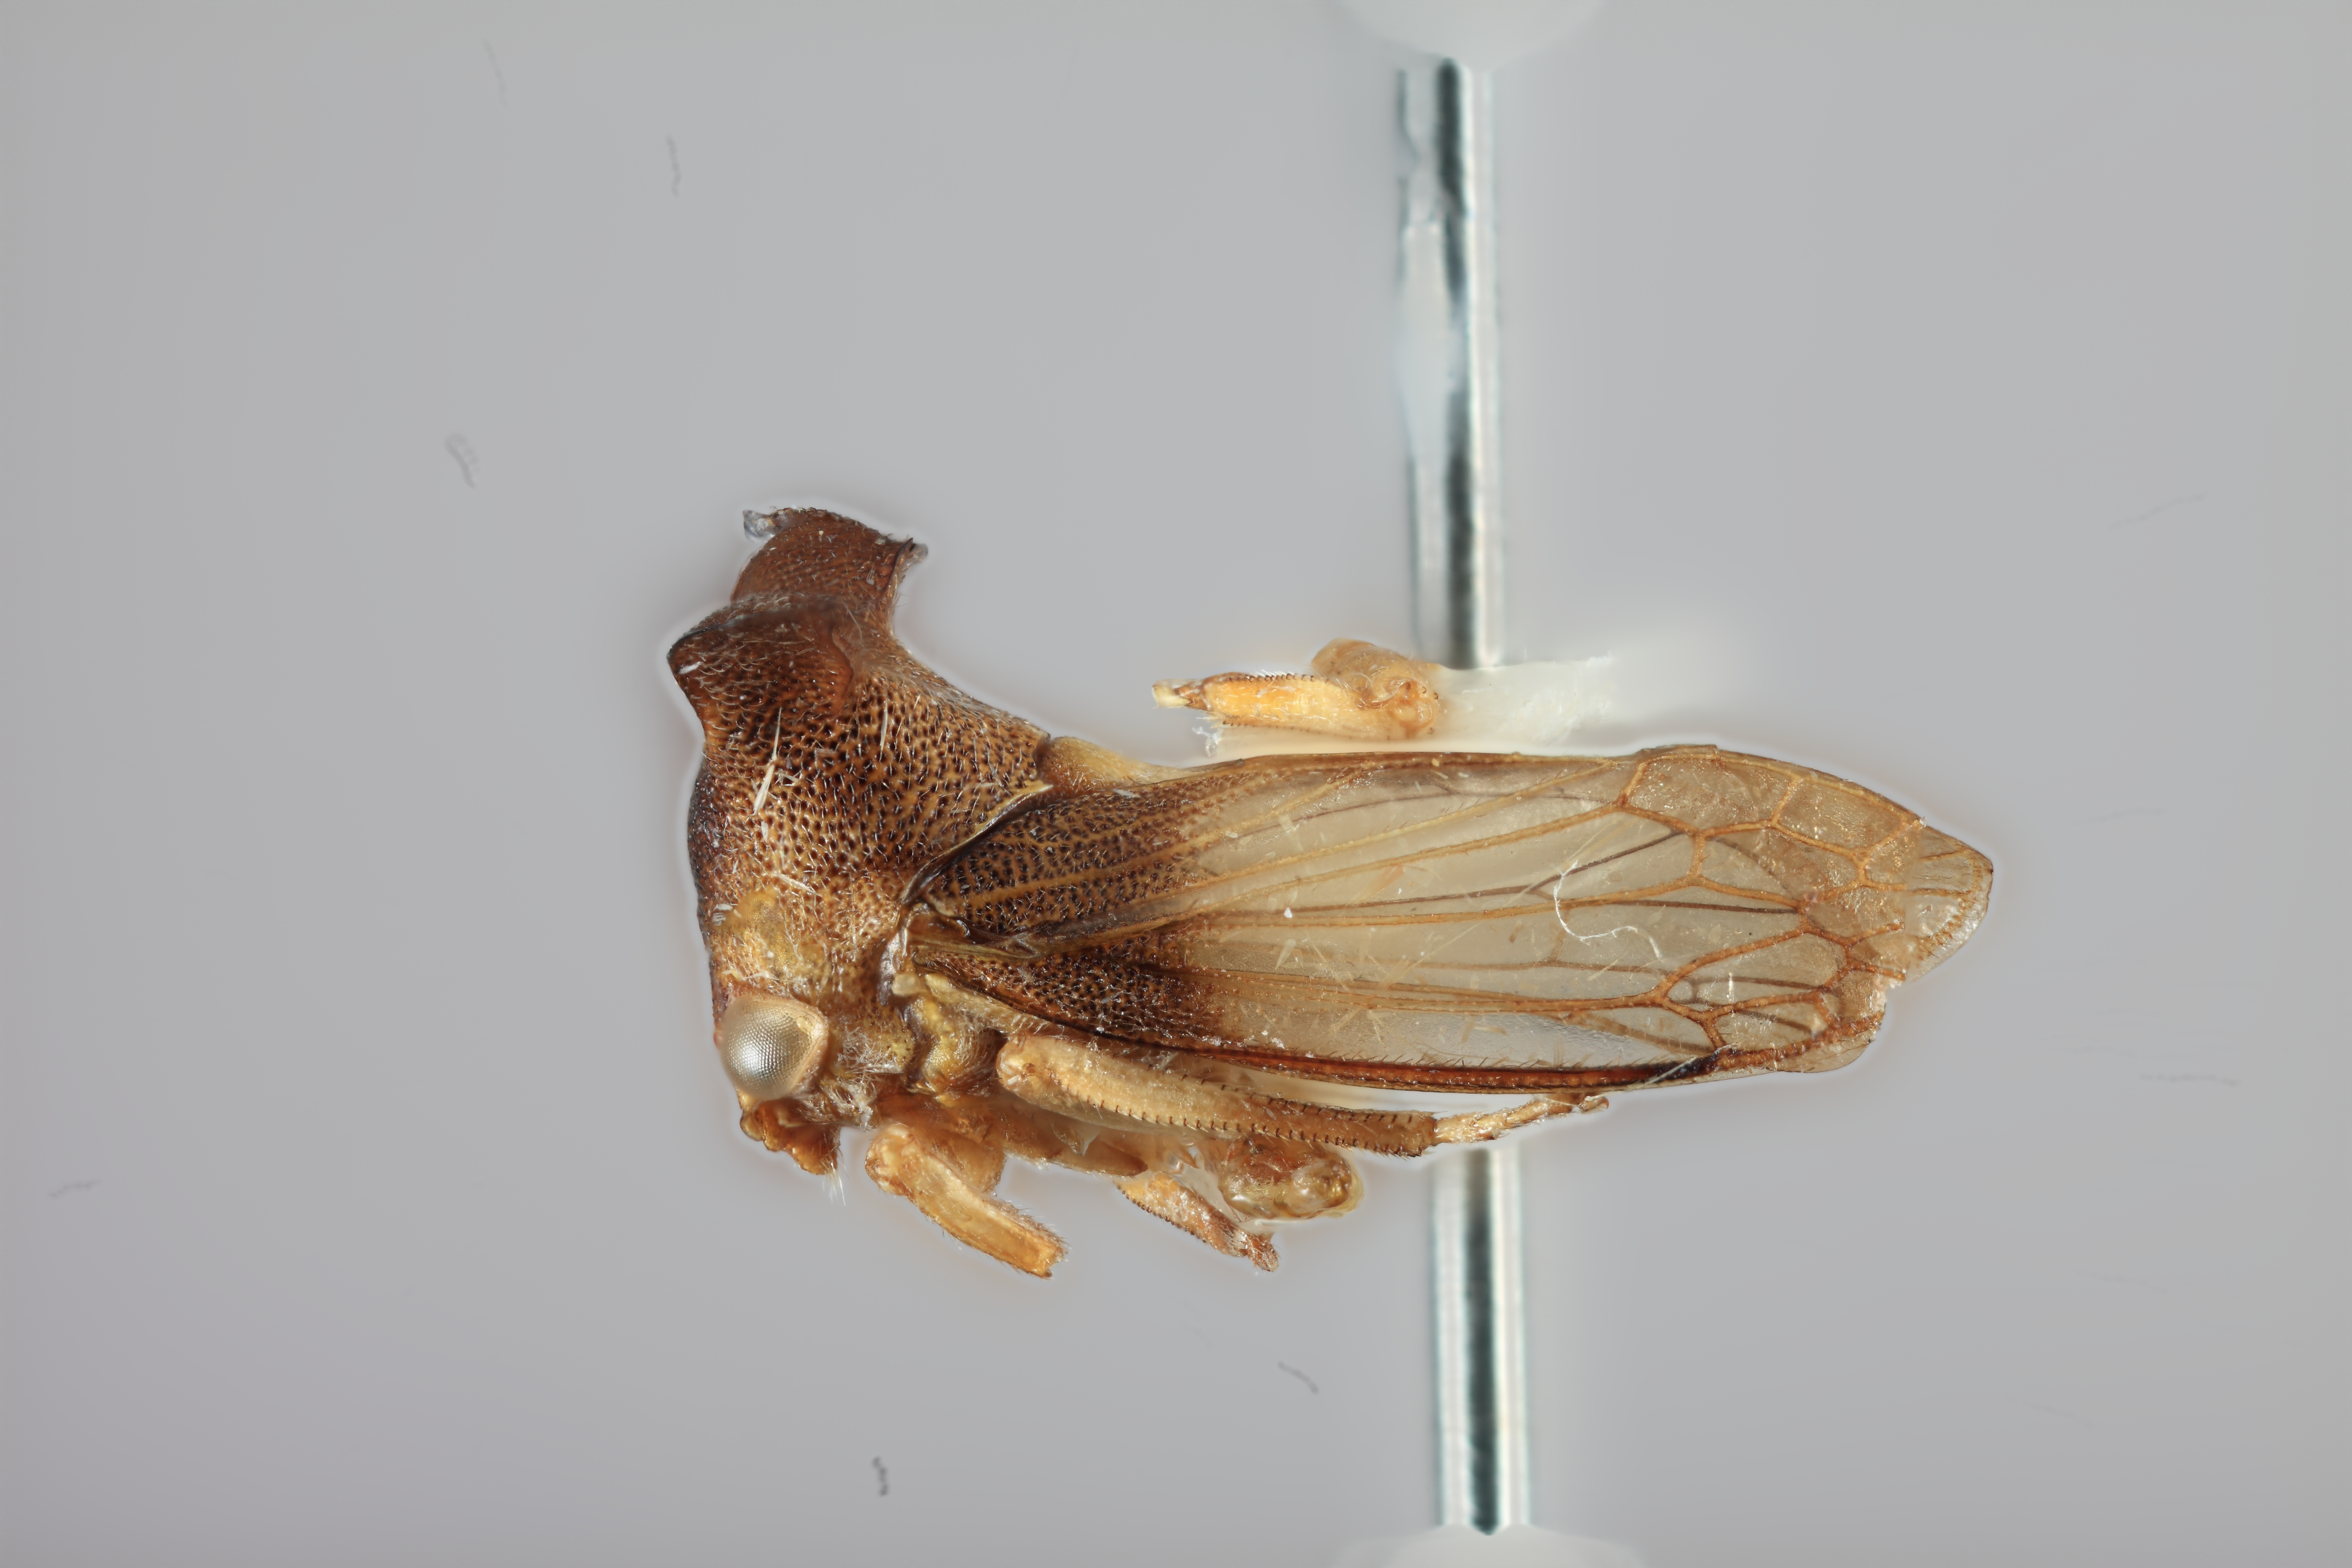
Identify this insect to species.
Tolania laticornis
